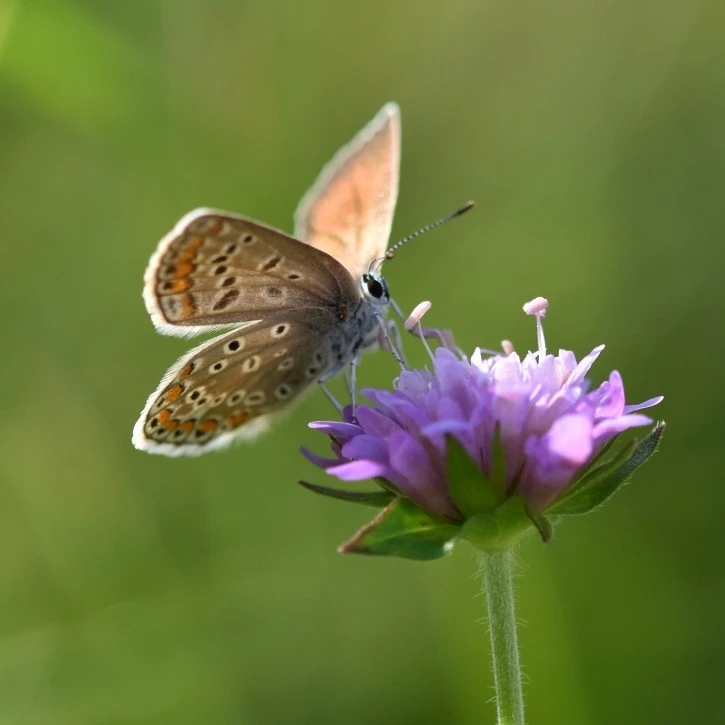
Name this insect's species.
Polyommatus icarus
